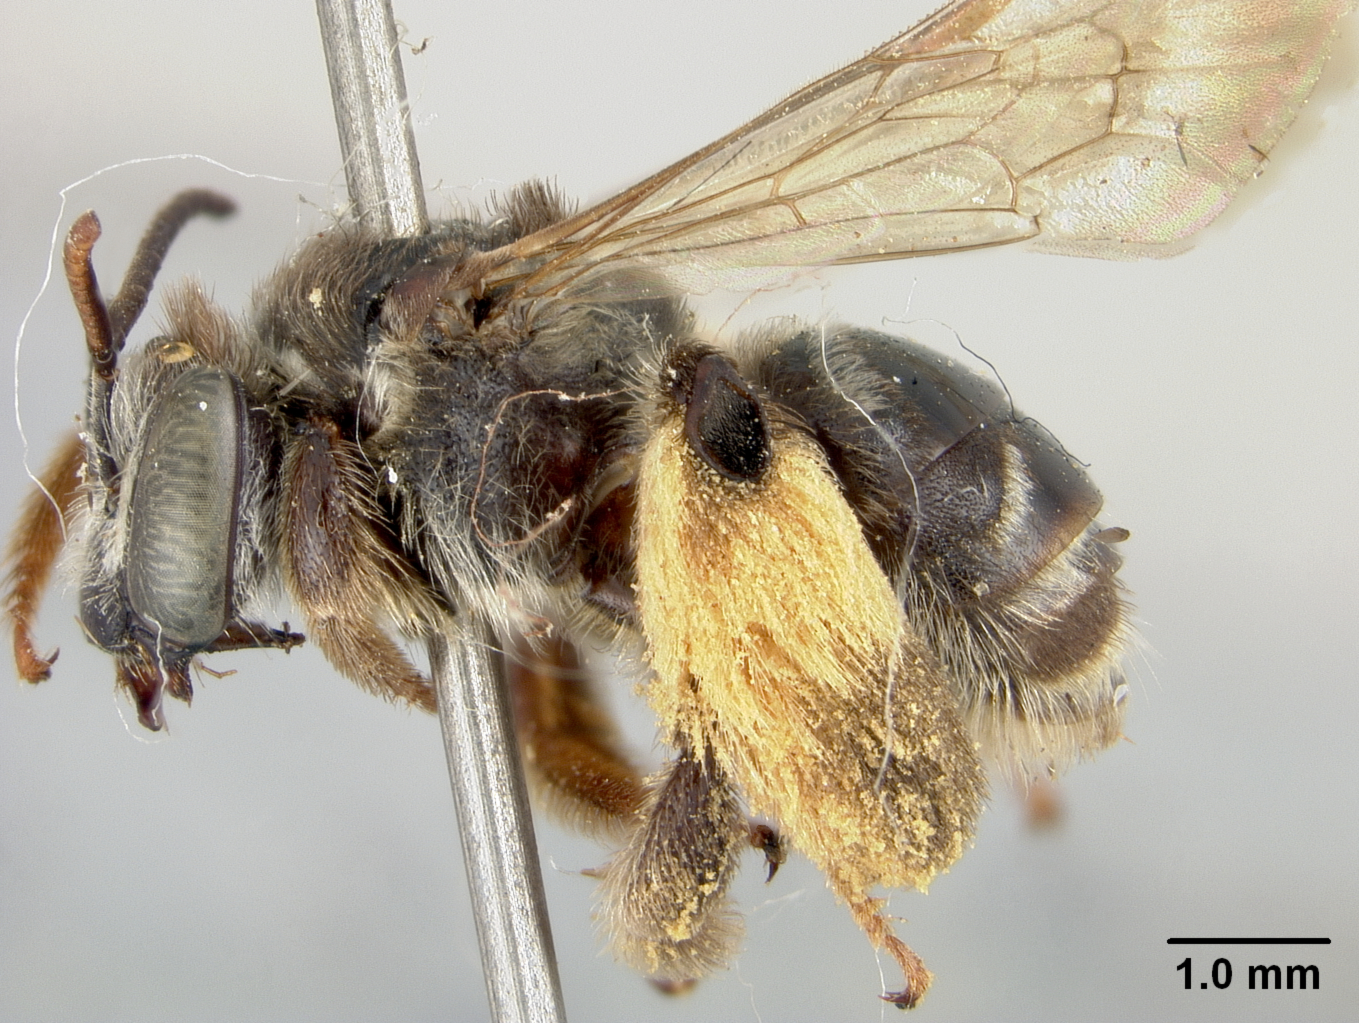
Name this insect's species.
Exomalopsis zexmeniae
